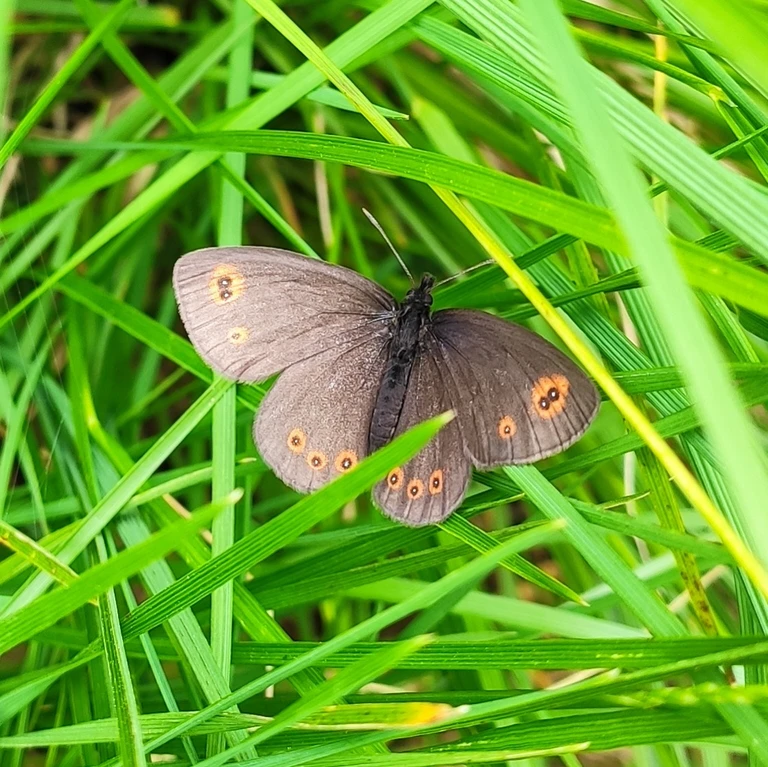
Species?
Erebia medusa
